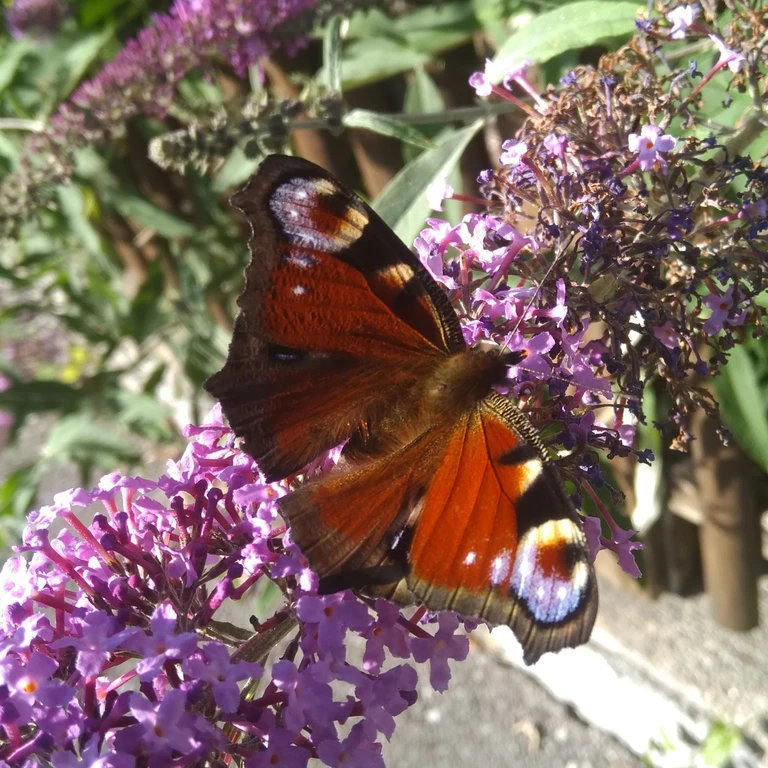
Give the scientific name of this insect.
Aglais io
